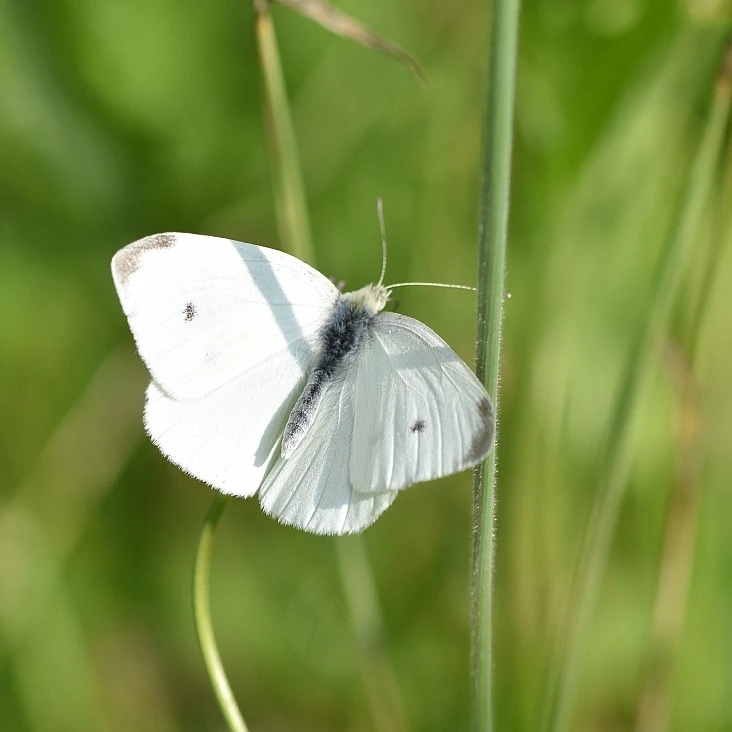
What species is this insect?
Pieris rapae
